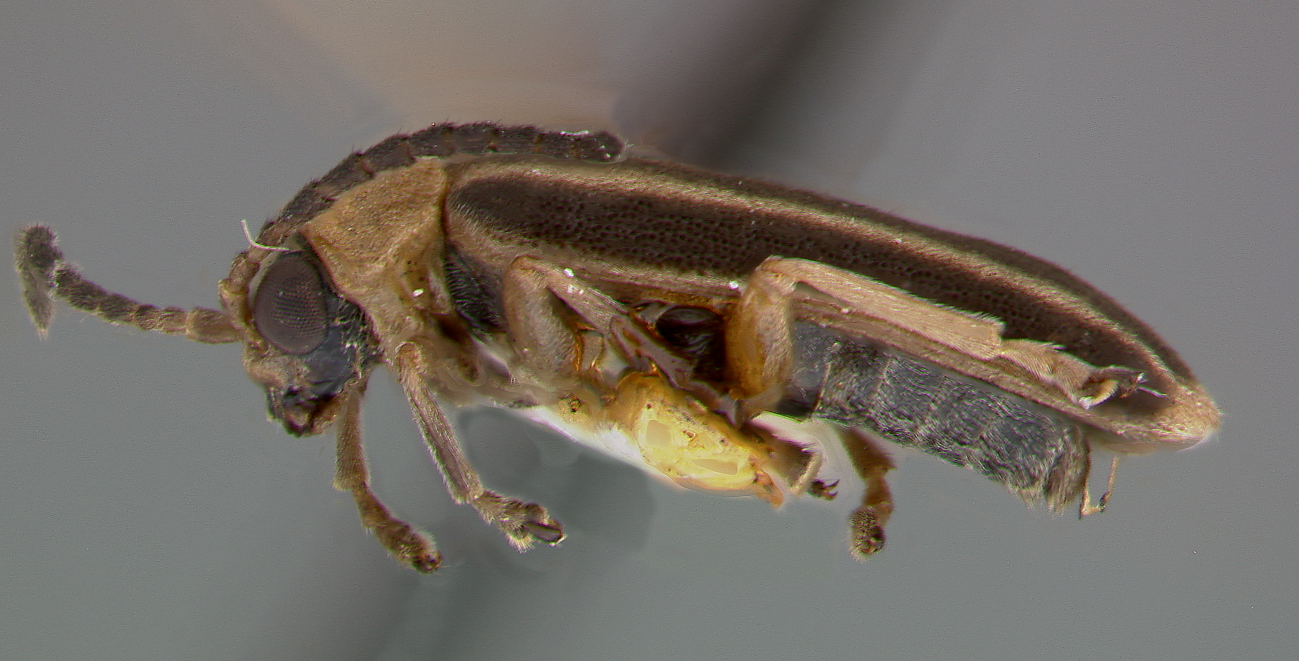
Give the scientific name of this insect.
Galerucella jamaicensis
